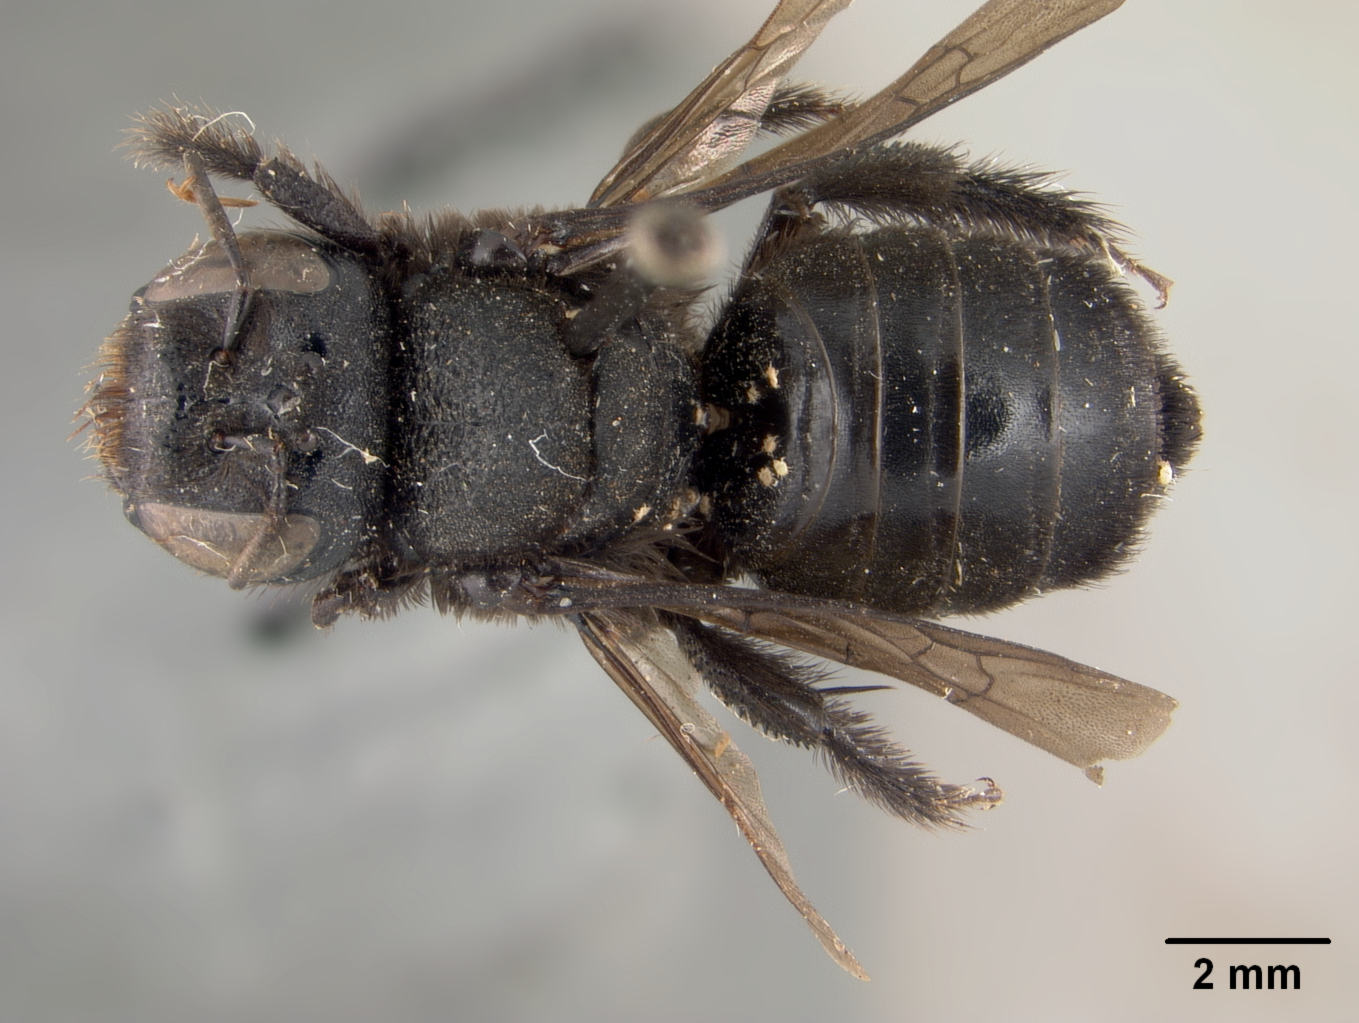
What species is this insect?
Lithurgus fortis
